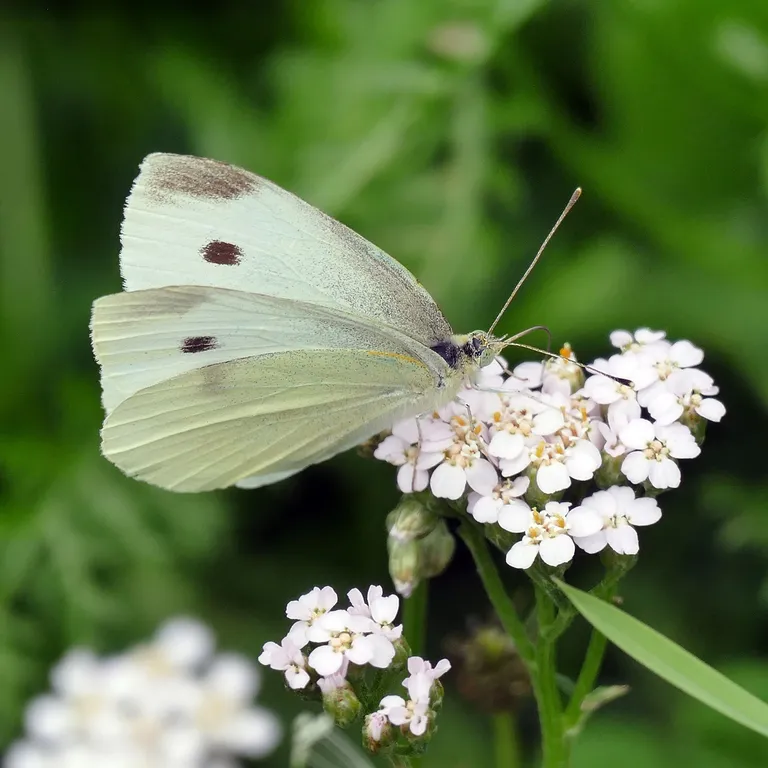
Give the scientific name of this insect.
Pieris rapae
